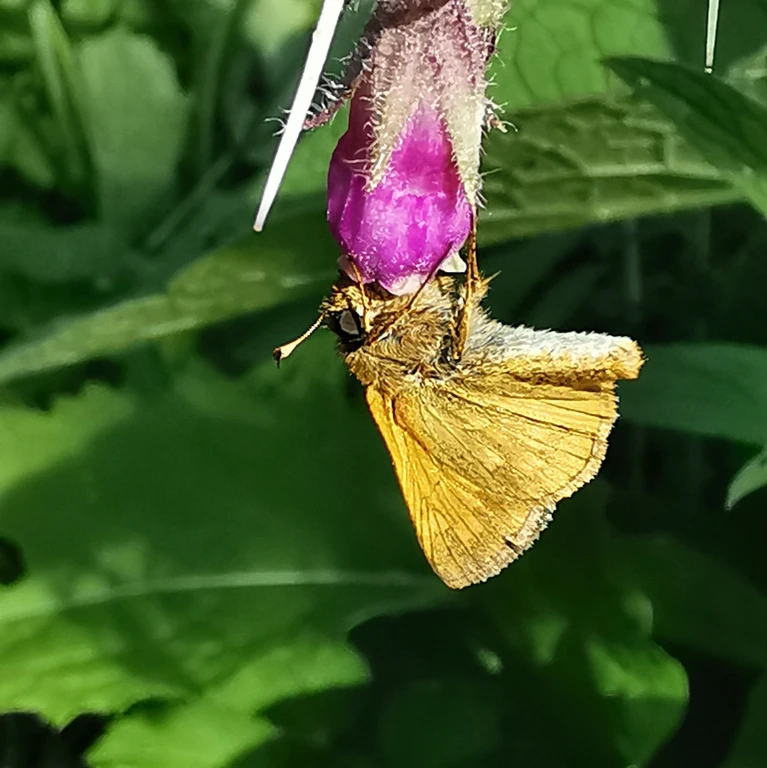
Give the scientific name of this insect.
Ochlodes sylvanus (also Ochlodes venata)
